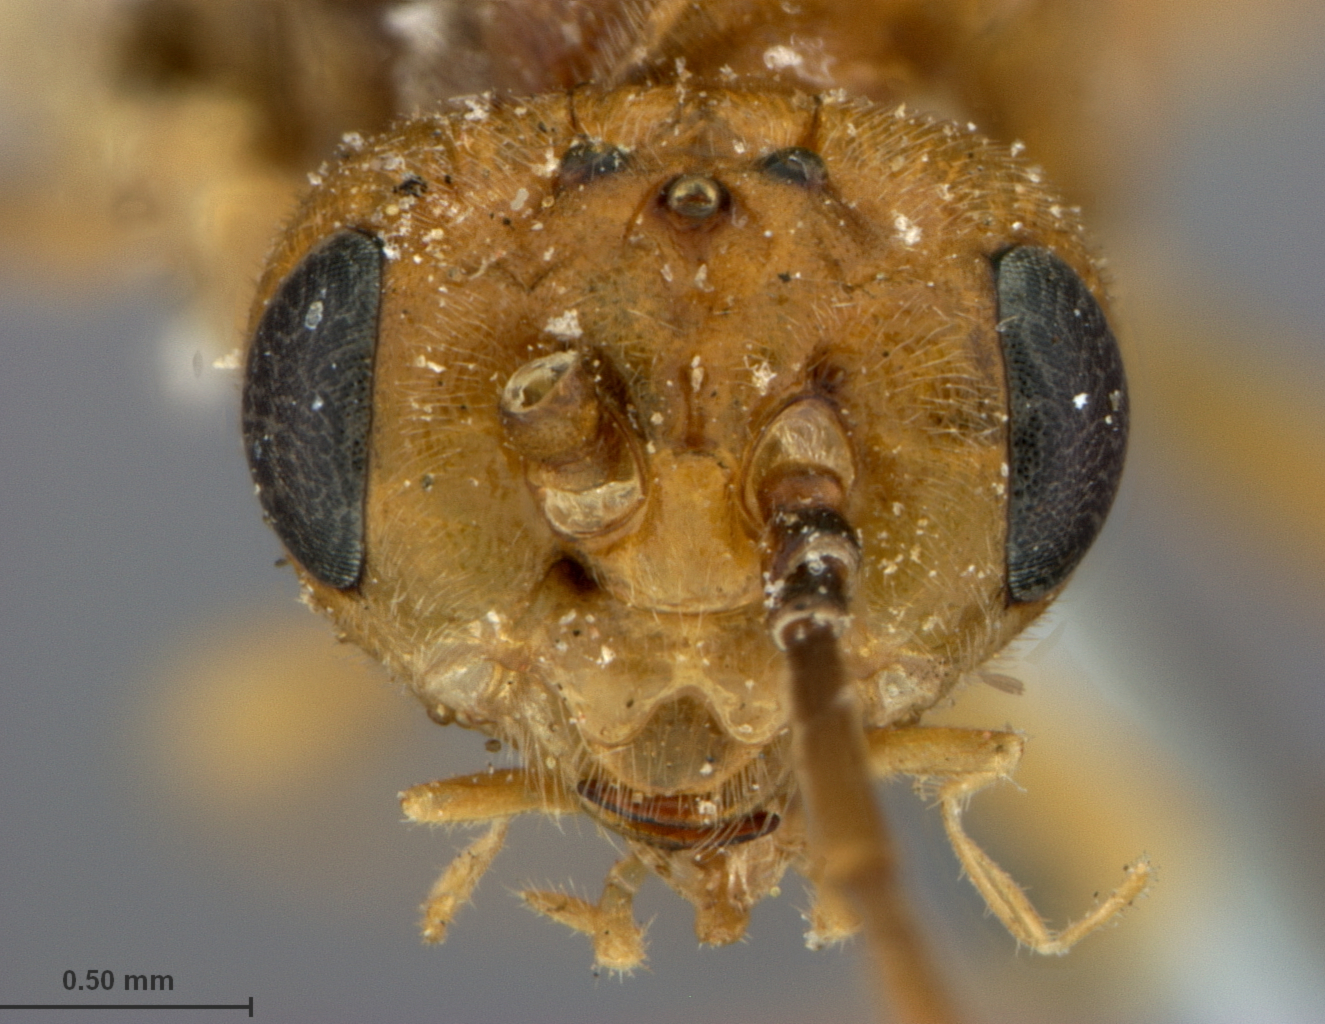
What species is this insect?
Pachynematus oronus
